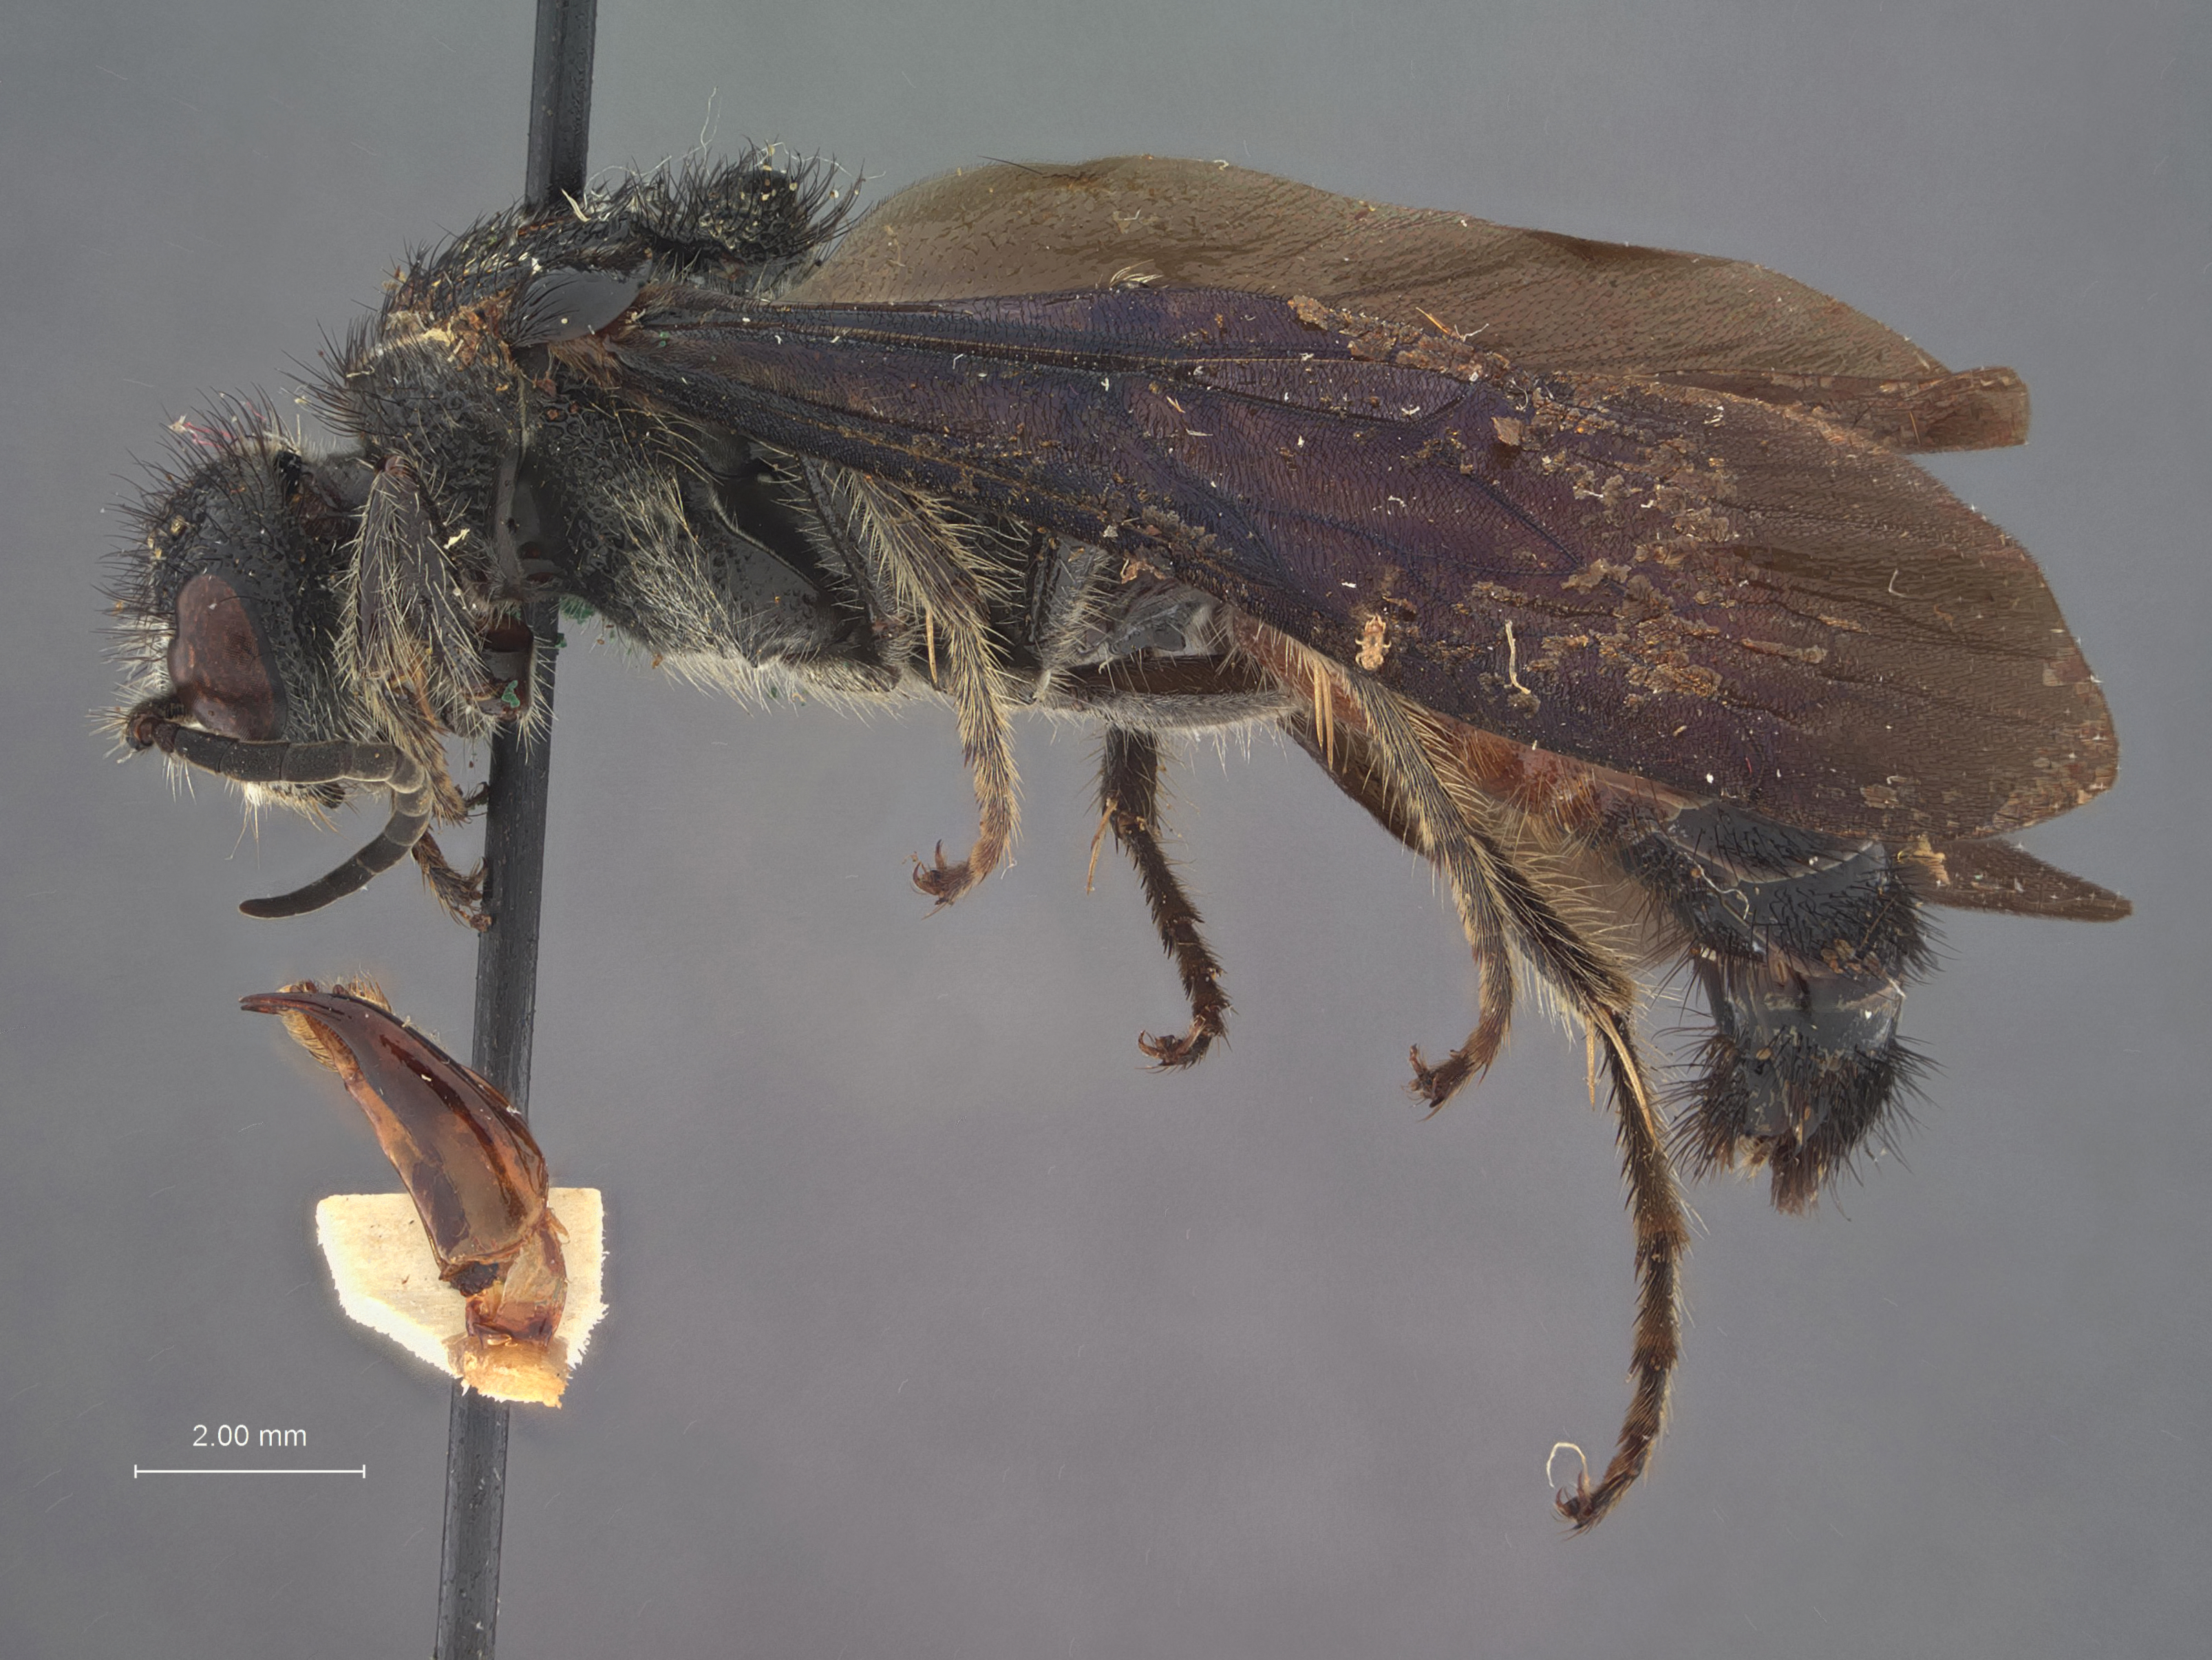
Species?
Timulla eremita
